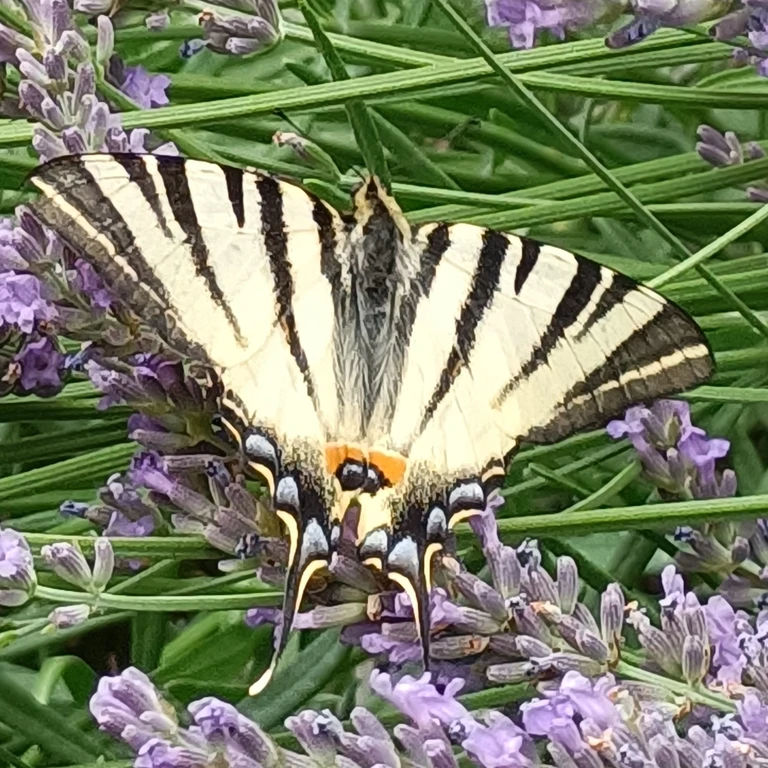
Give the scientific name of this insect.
Iphiclides podalirius
